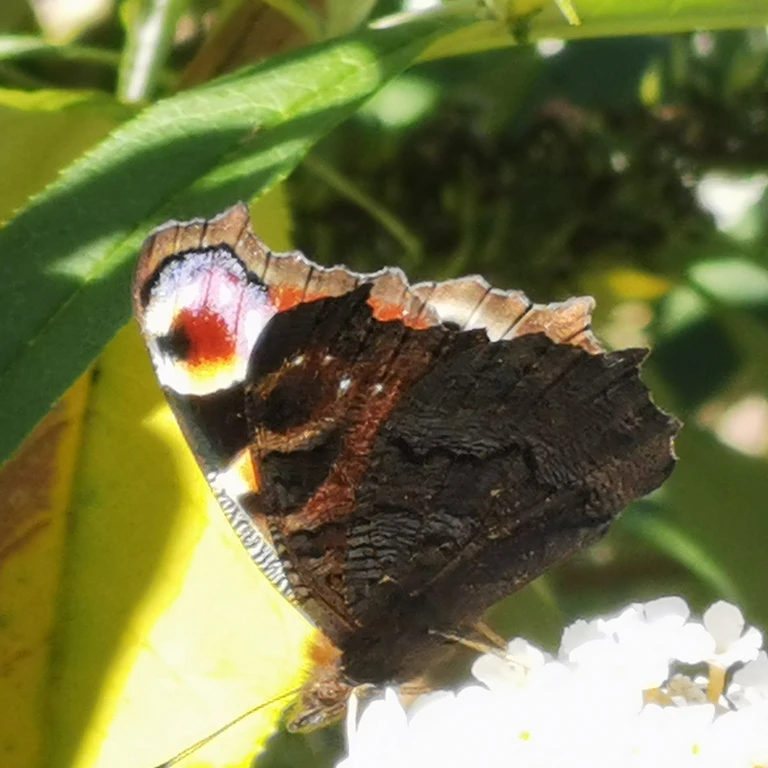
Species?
Aglais io
